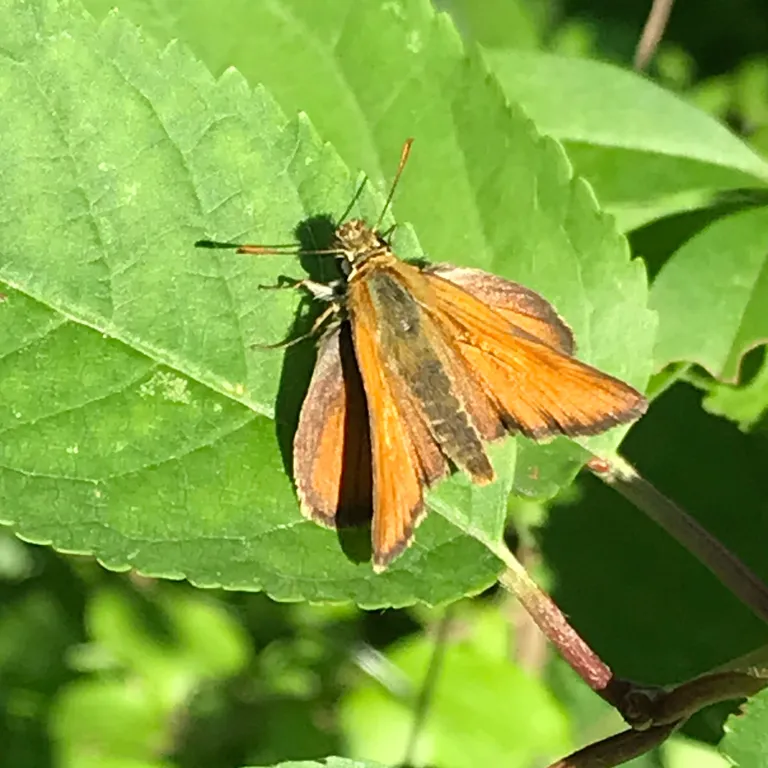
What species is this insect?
Thymelicus sylvestris
